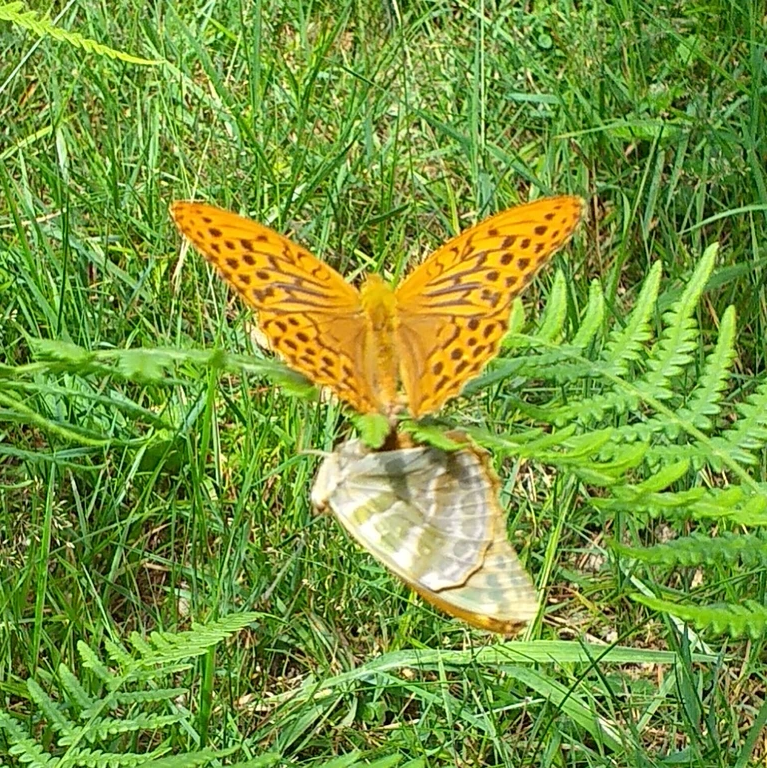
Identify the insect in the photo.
Argynnis paphia
